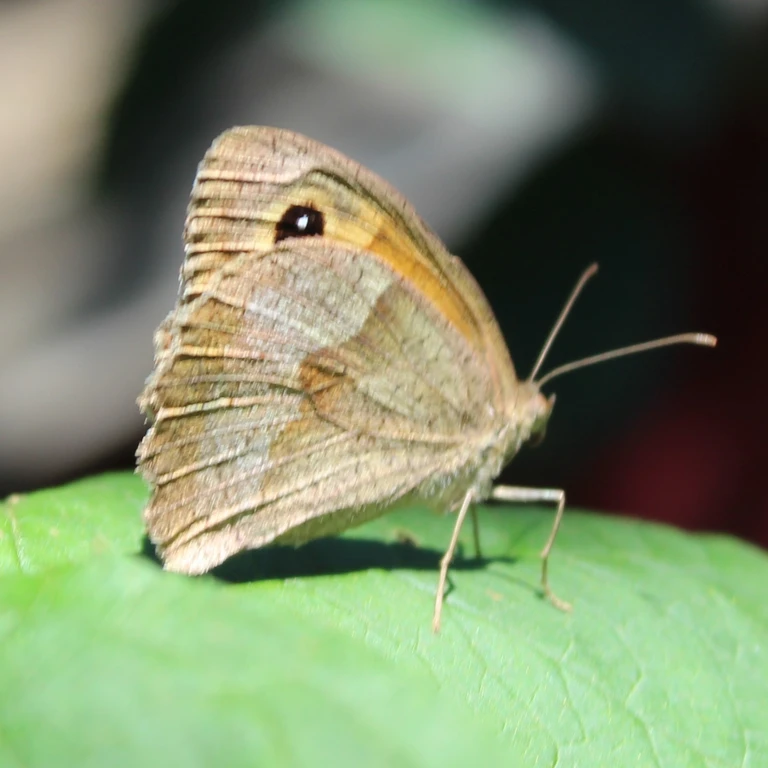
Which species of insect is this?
Maniola jurtina
